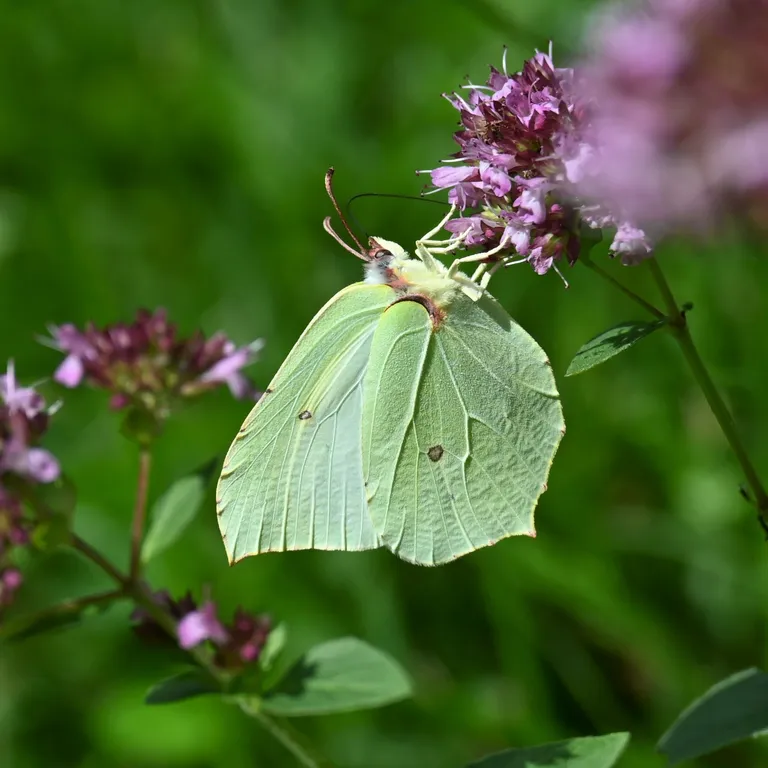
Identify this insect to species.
Gonepteryx rhamni
